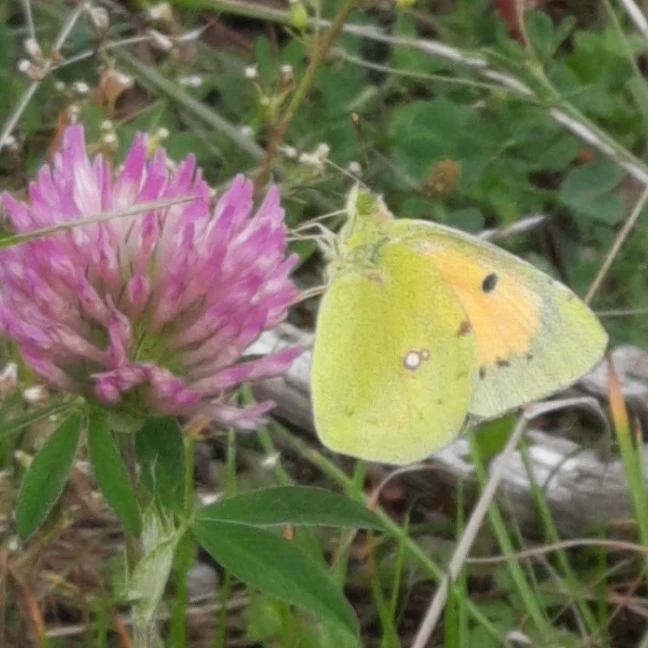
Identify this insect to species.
Colias croceus
